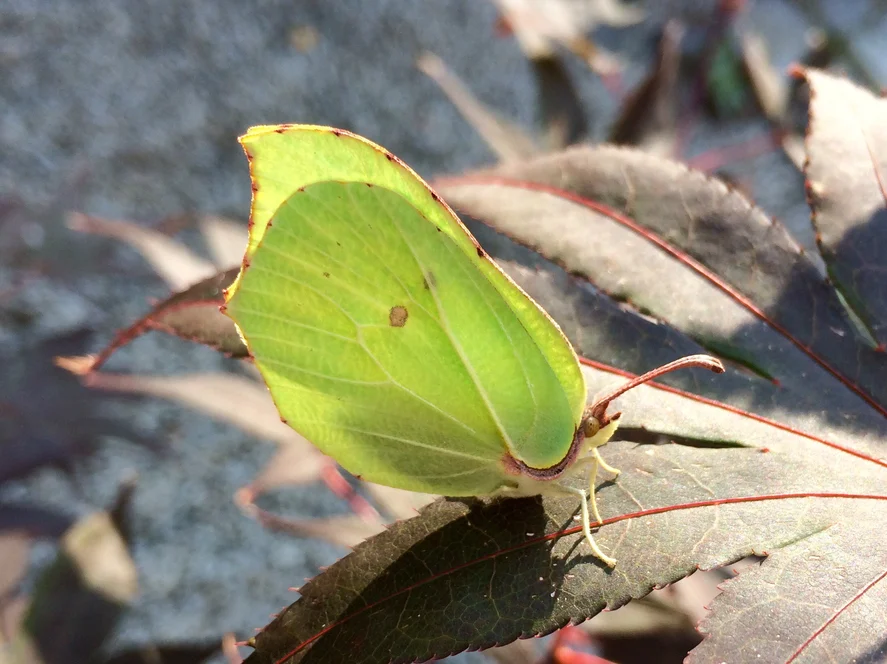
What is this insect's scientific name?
Gonepteryx rhamni
